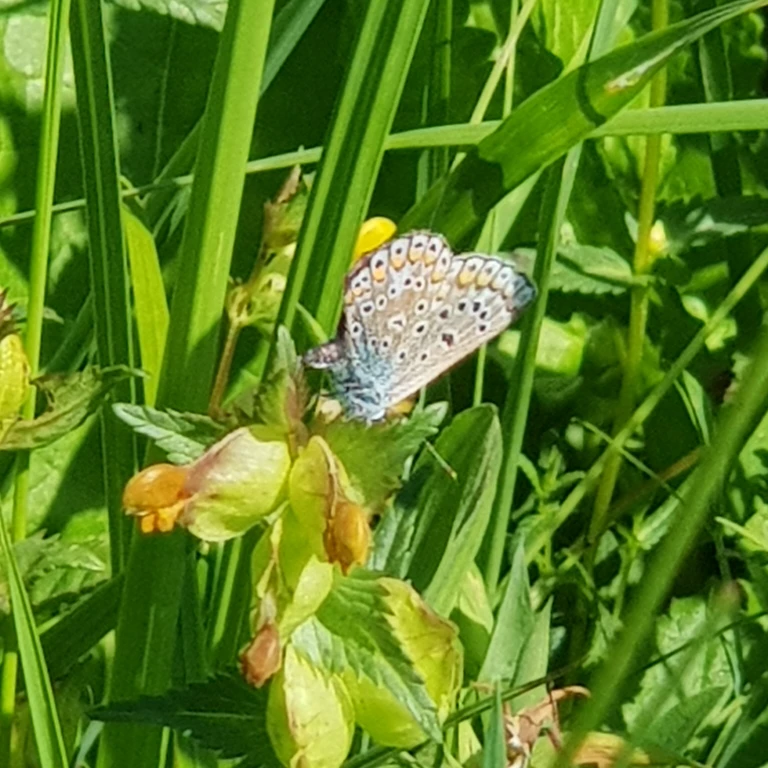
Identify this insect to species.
Polyommatus icarus
